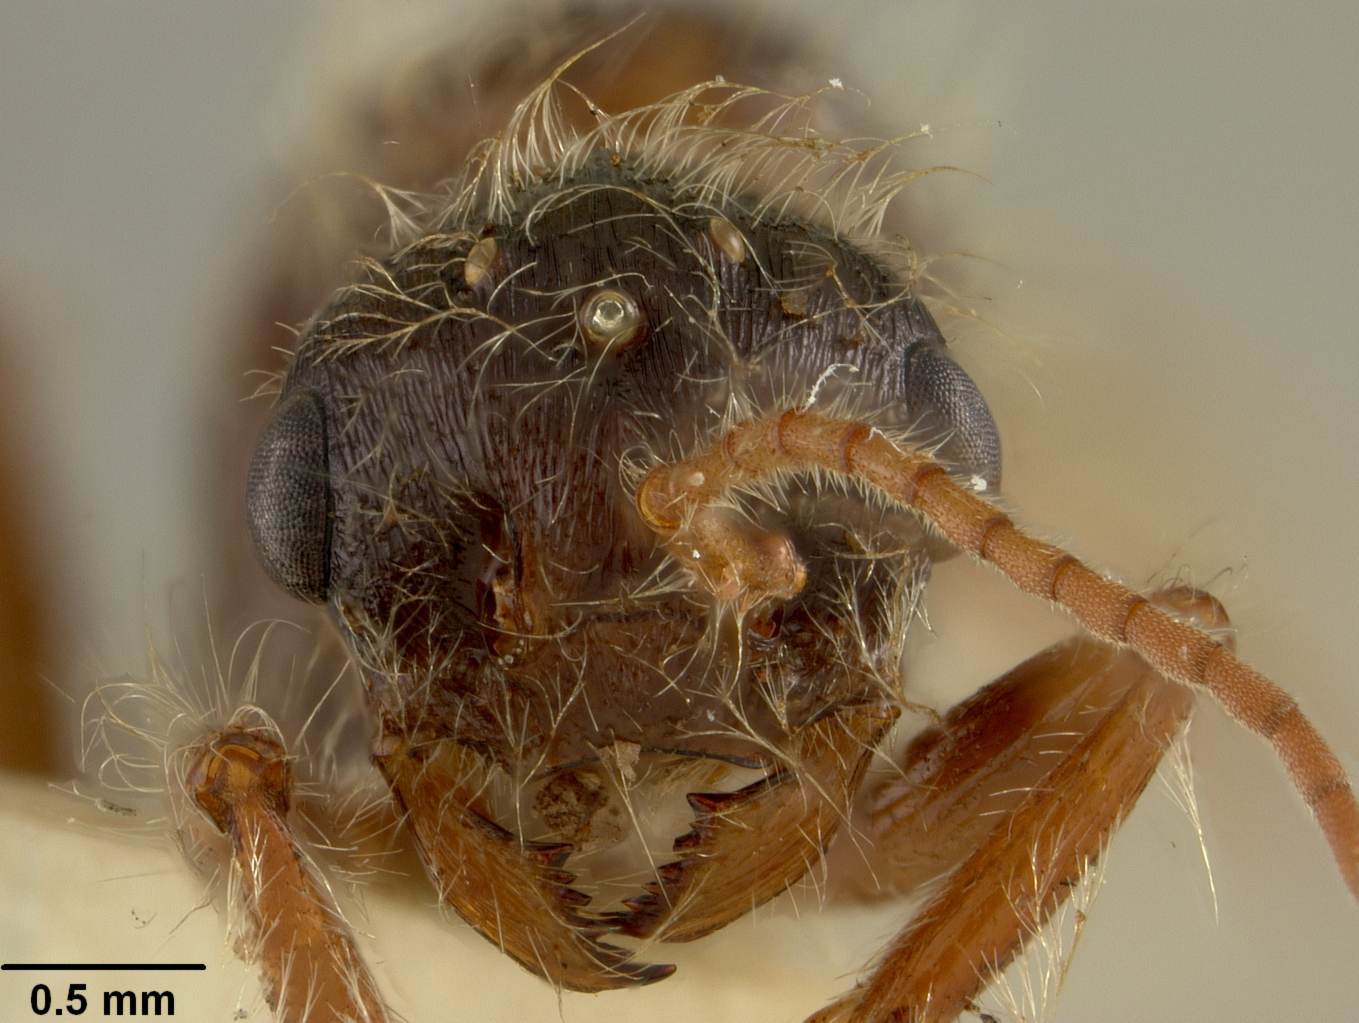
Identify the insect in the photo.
Pogonomyrmex occidentalis
